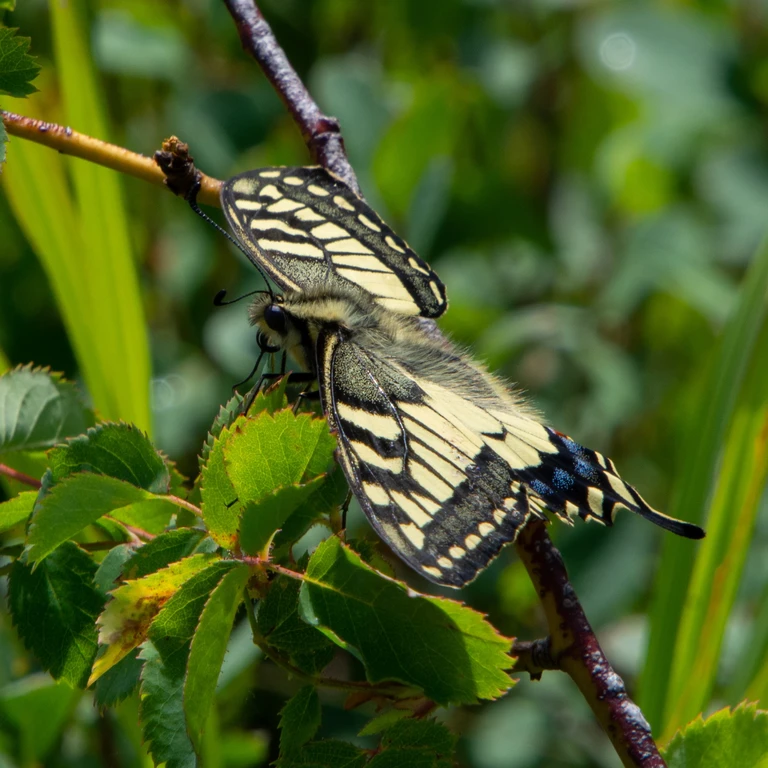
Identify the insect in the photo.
Papilio machaon
